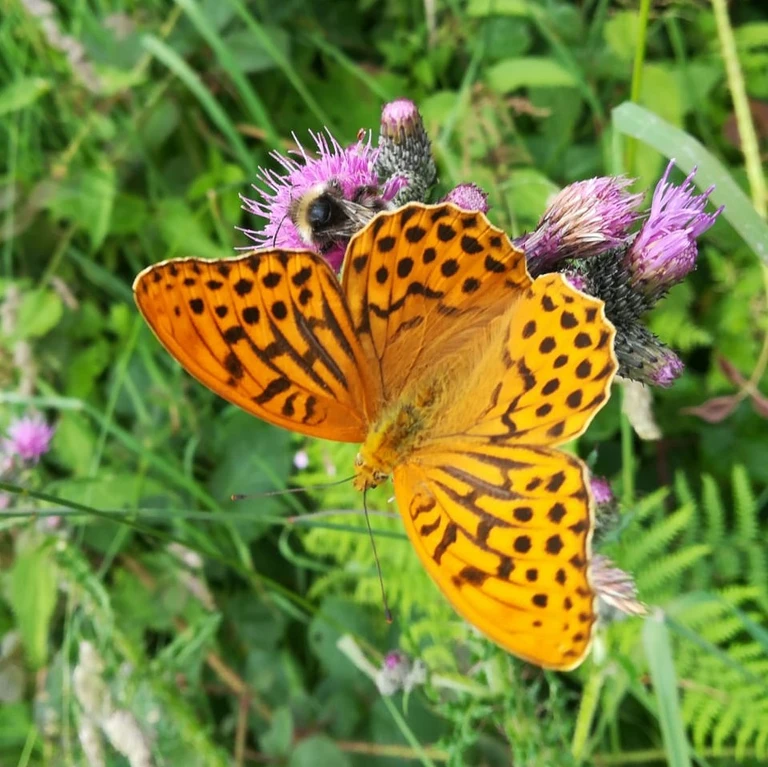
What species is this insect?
Argynnis paphia
